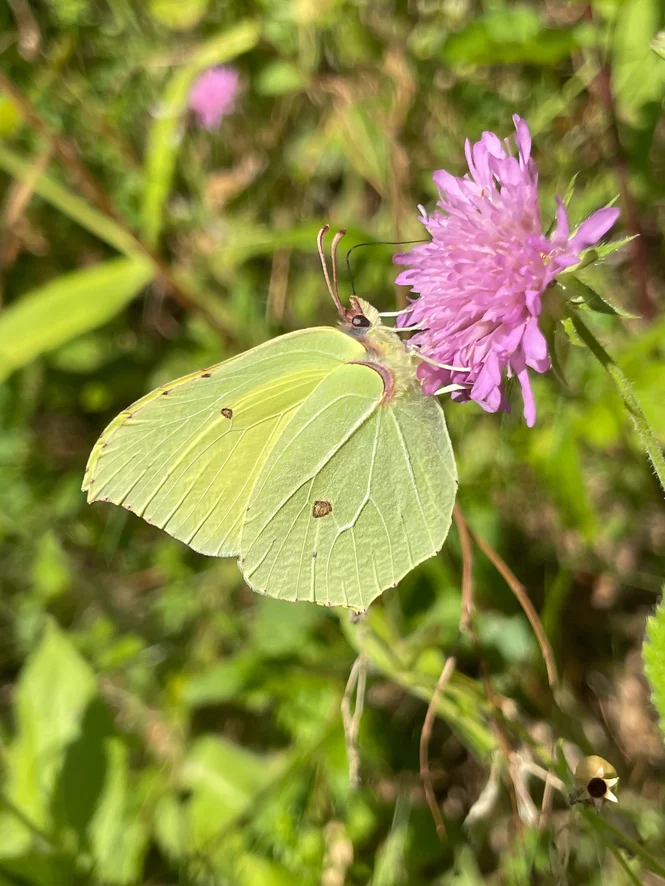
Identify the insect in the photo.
Gonepteryx rhamni
